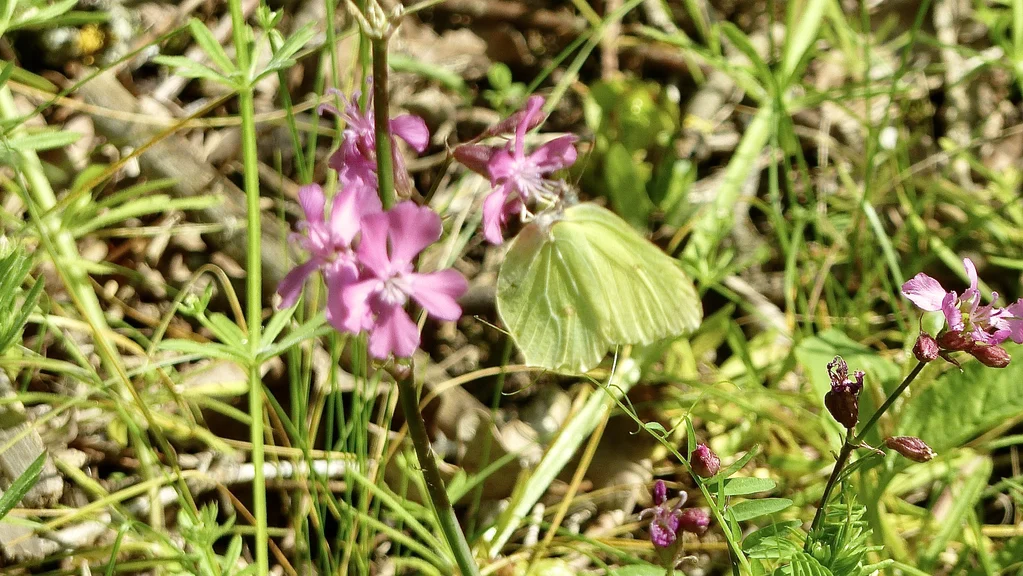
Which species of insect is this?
Gonepteryx rhamni
